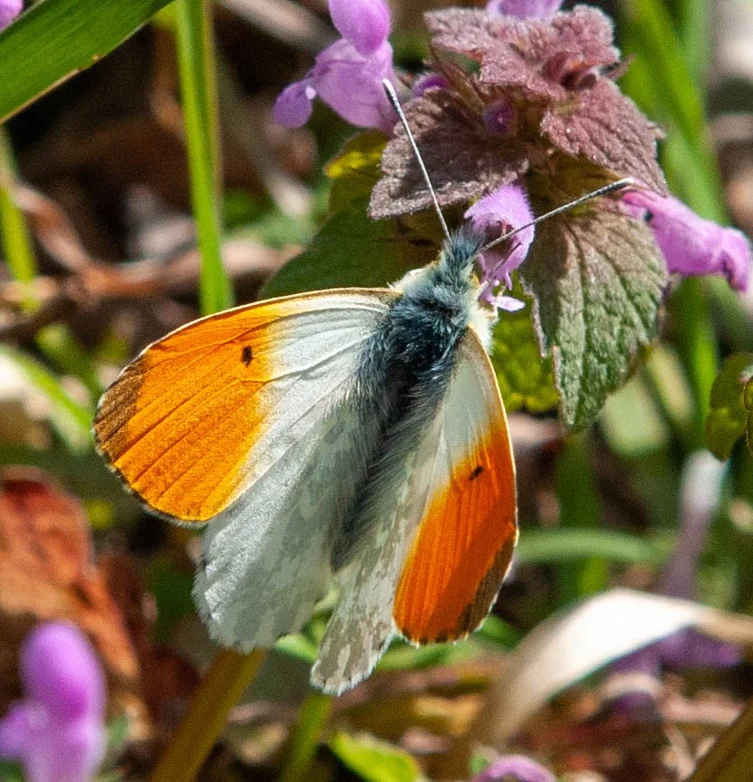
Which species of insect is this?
Anthocharis cardamines
